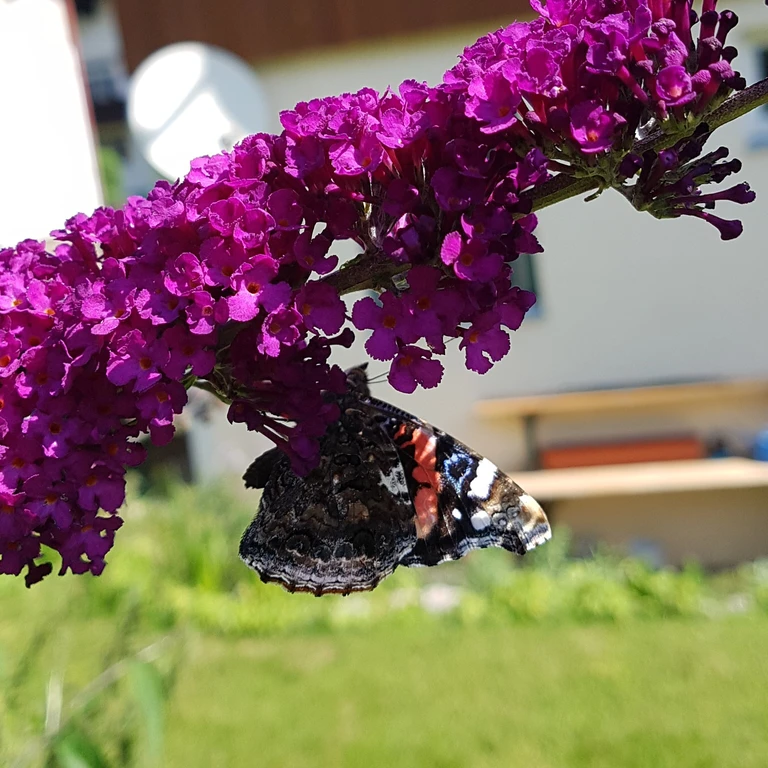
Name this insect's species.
Vanessa atalanta
